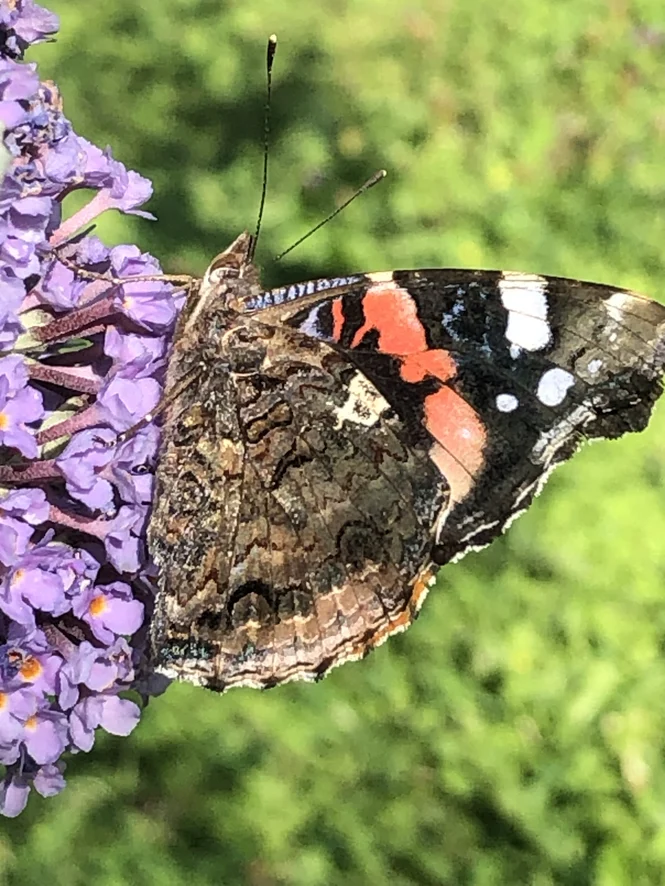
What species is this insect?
Vanessa atalanta
